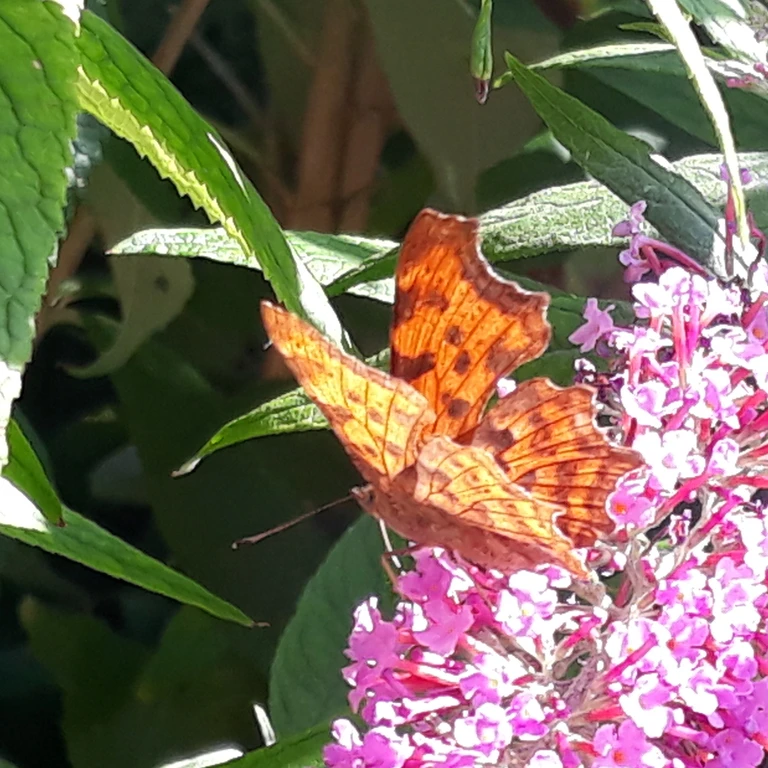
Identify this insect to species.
Polygonia c-album
